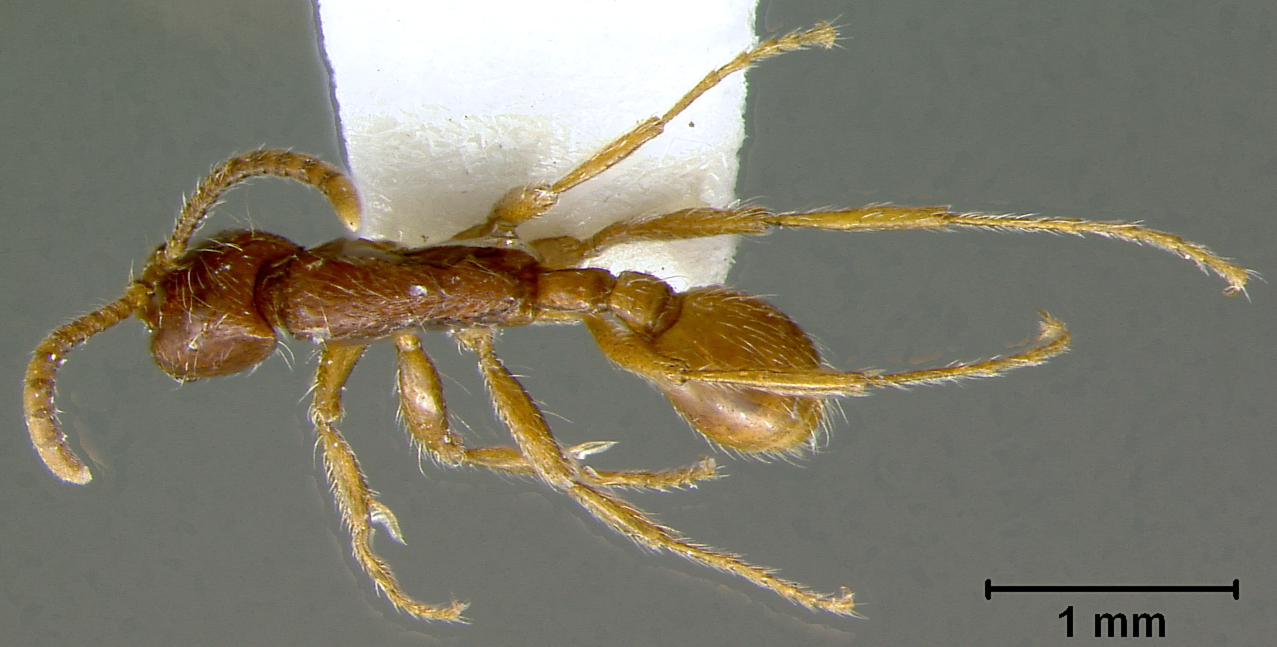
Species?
Eciton opacithorax
